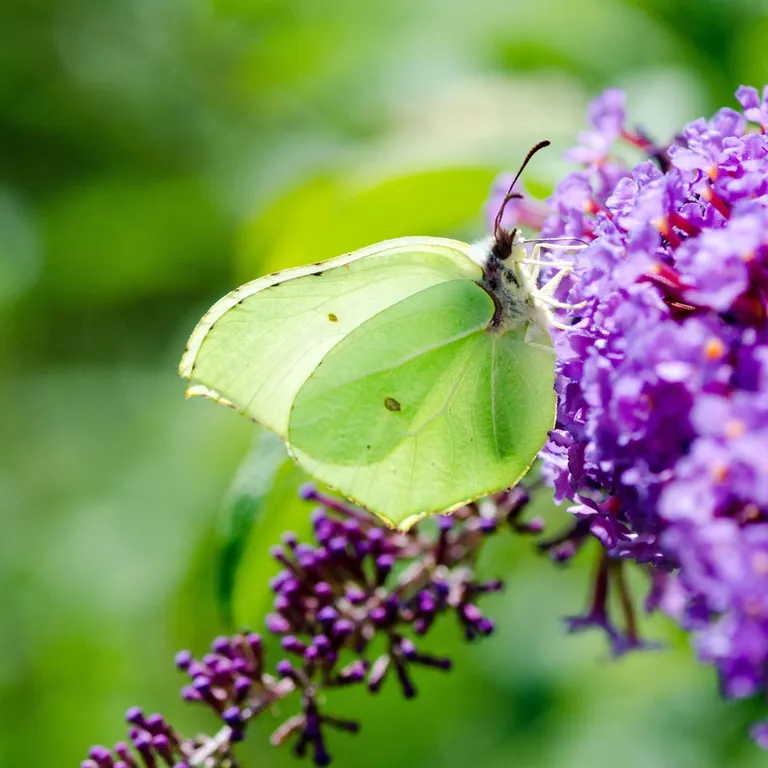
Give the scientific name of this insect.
Gonepteryx rhamni
